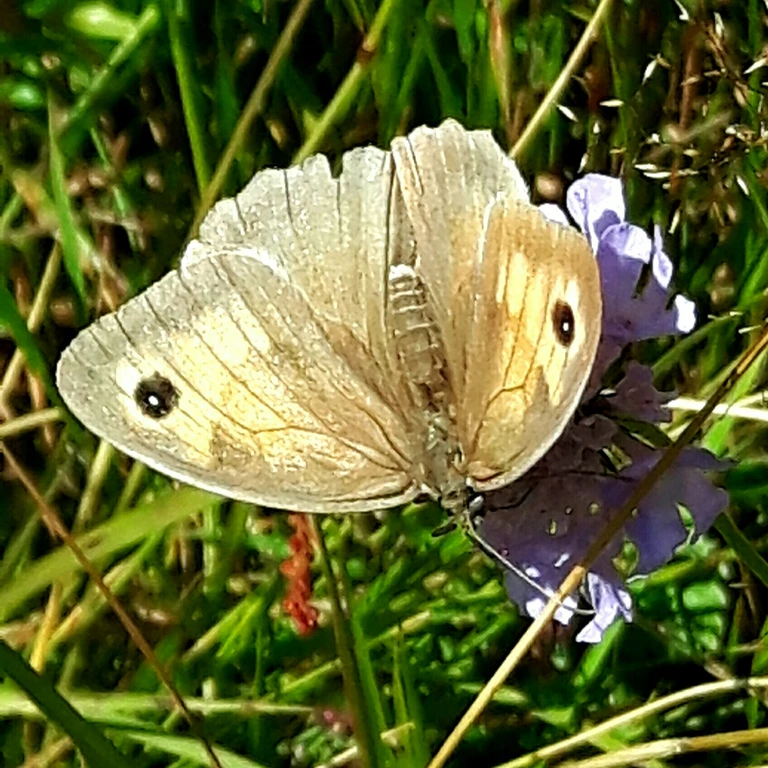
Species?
Maniola jurtina
